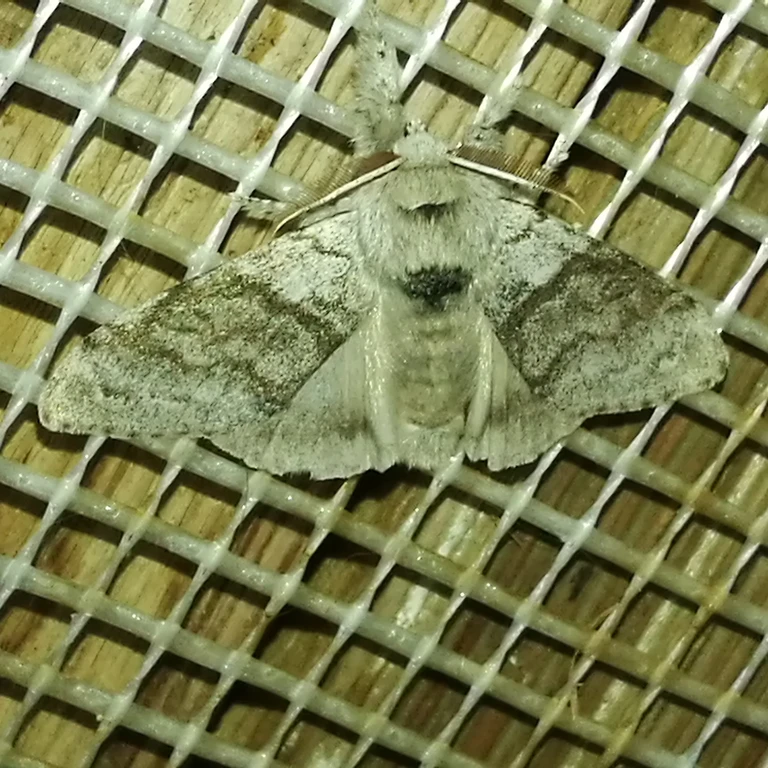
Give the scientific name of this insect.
Calliteara pudibunda
